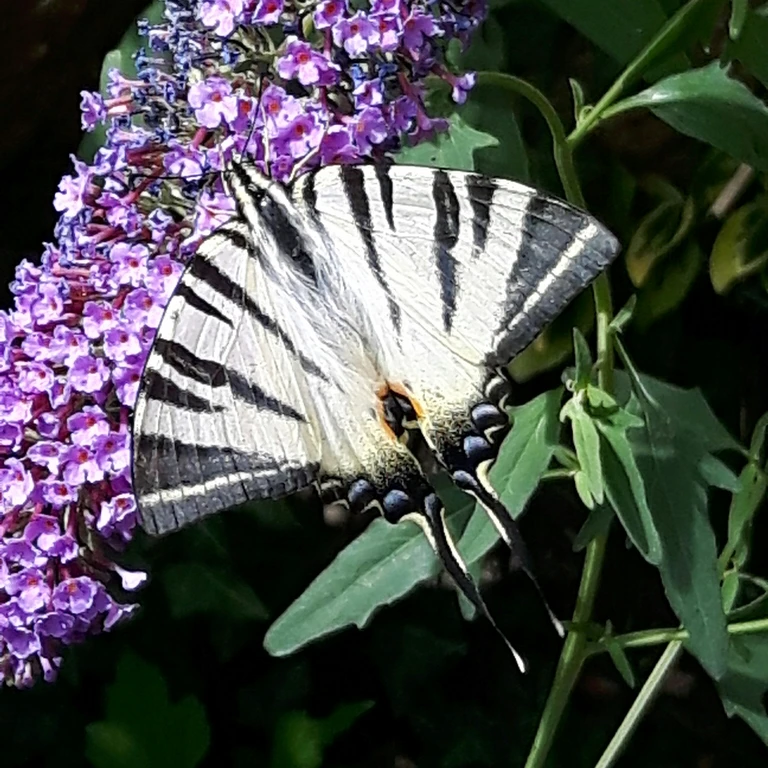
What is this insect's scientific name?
Iphiclides podalirius
